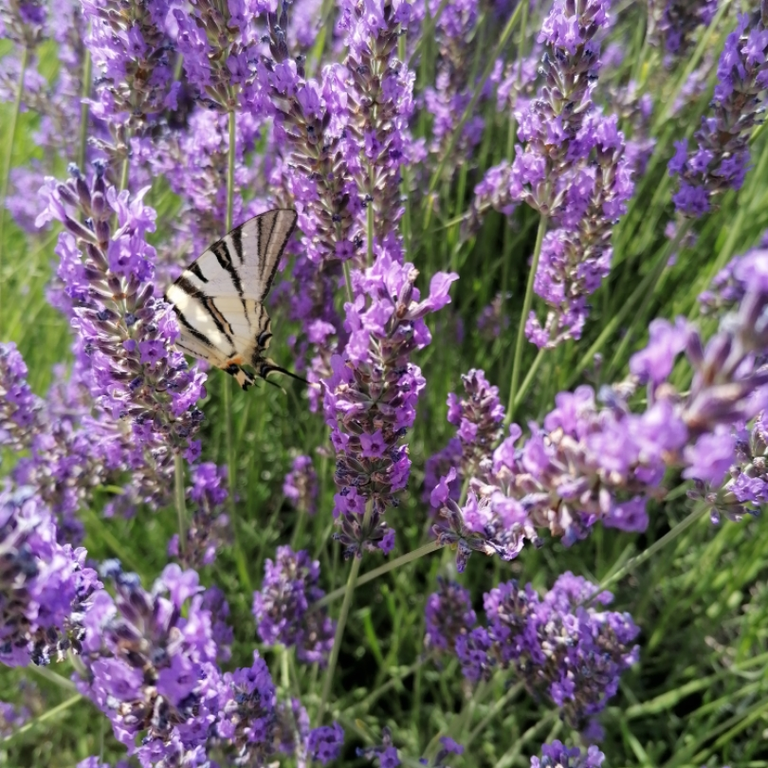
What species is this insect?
Iphiclides podalirius
